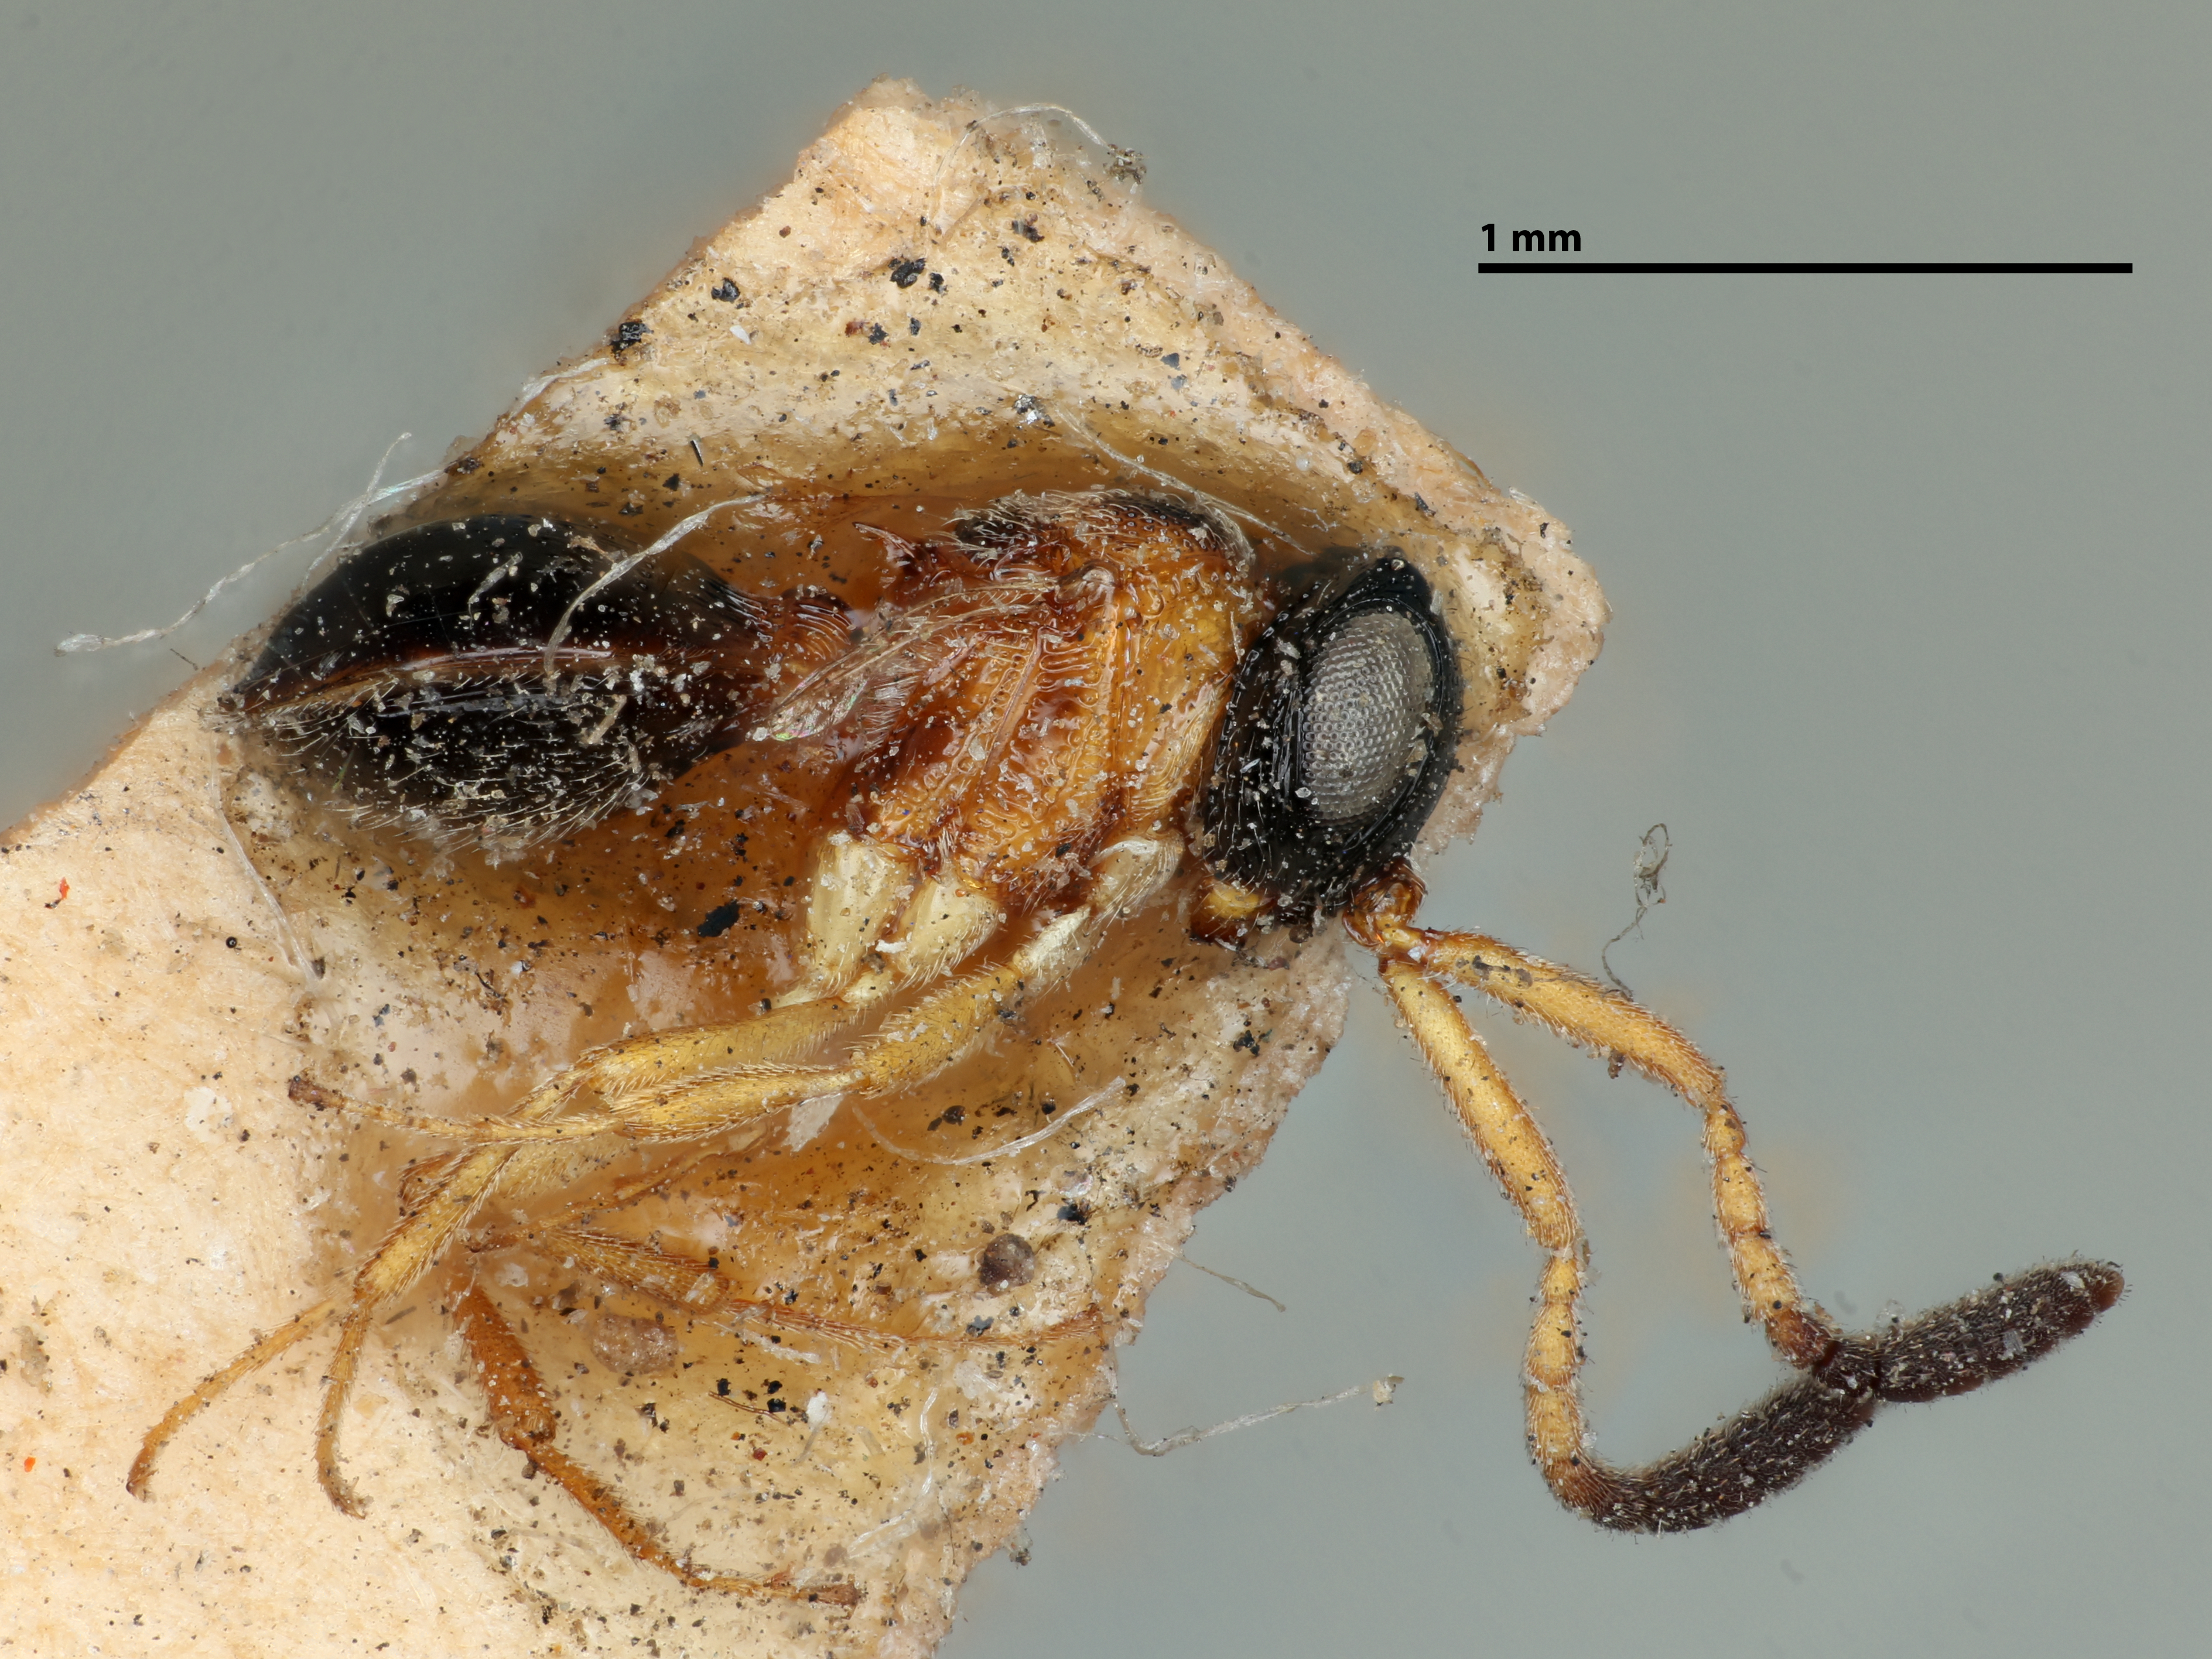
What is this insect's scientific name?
Trimorus pulchricornis
